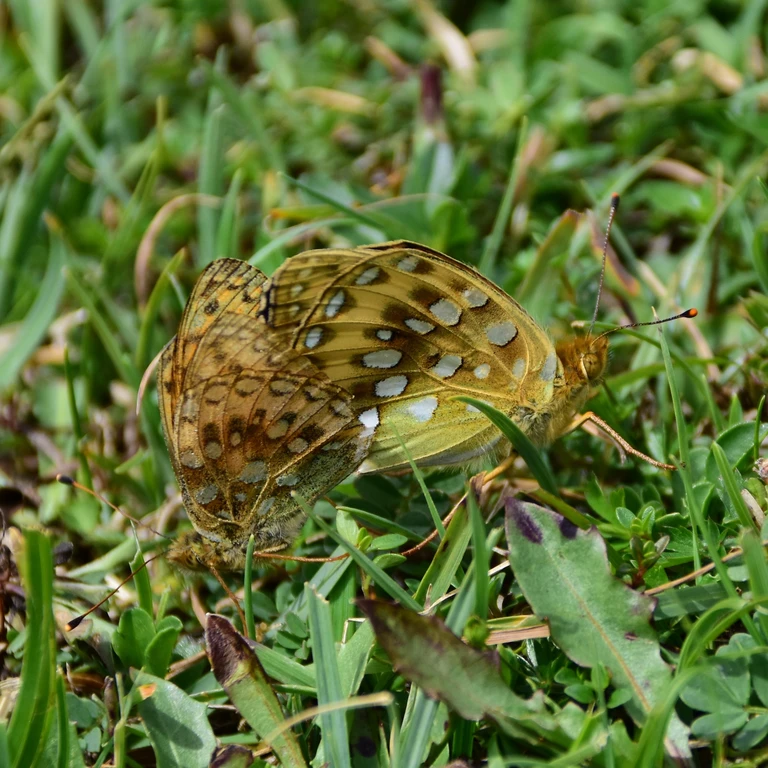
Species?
Speyeria aglaja
